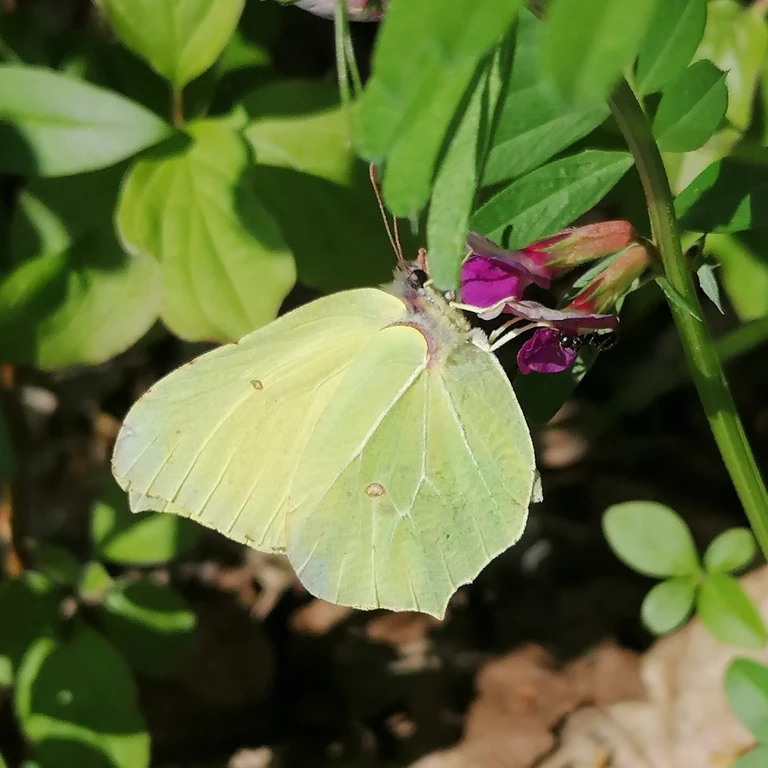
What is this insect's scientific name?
Gonepteryx rhamni
